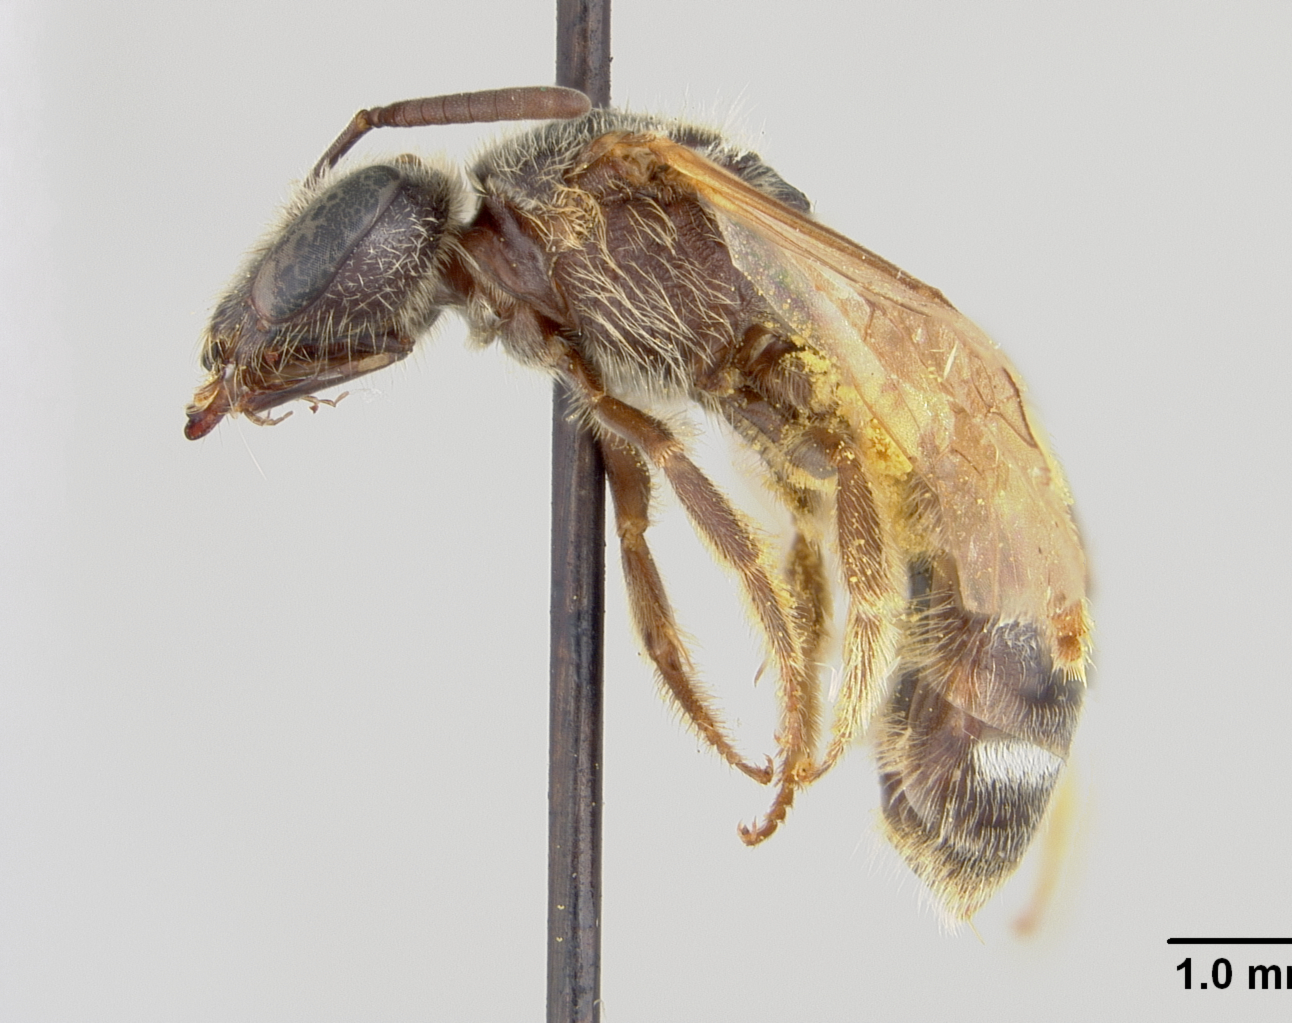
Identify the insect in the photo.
Halictus sulcatulus
